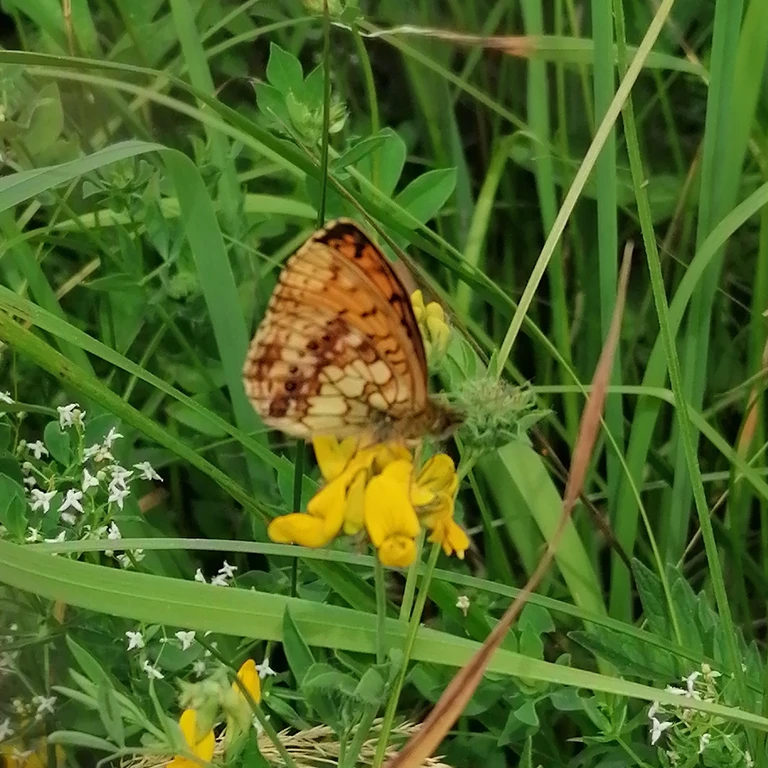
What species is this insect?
Brenthis ino
